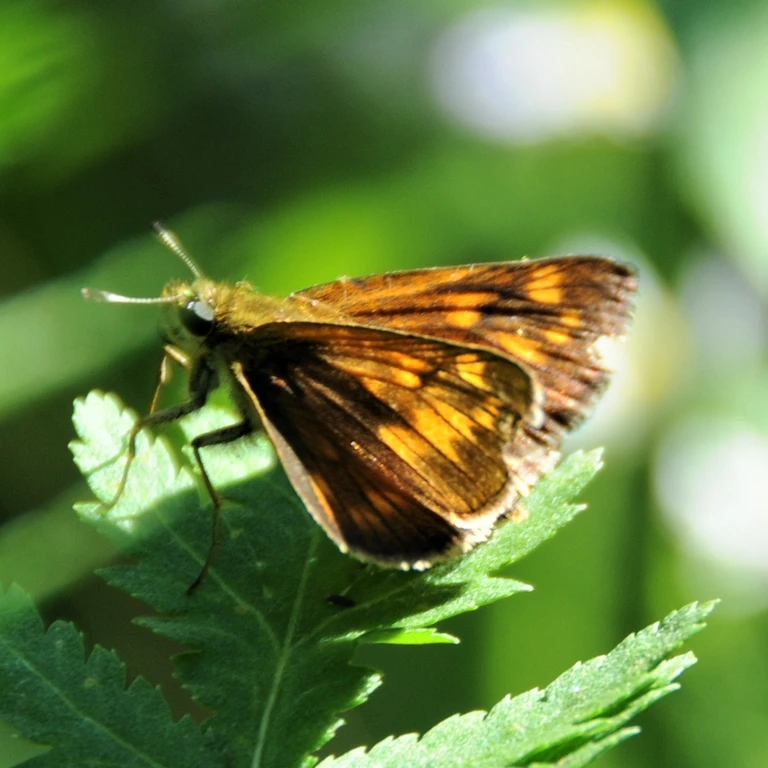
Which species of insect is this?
Ochlodes sylvanus (also Ochlodes venata)
